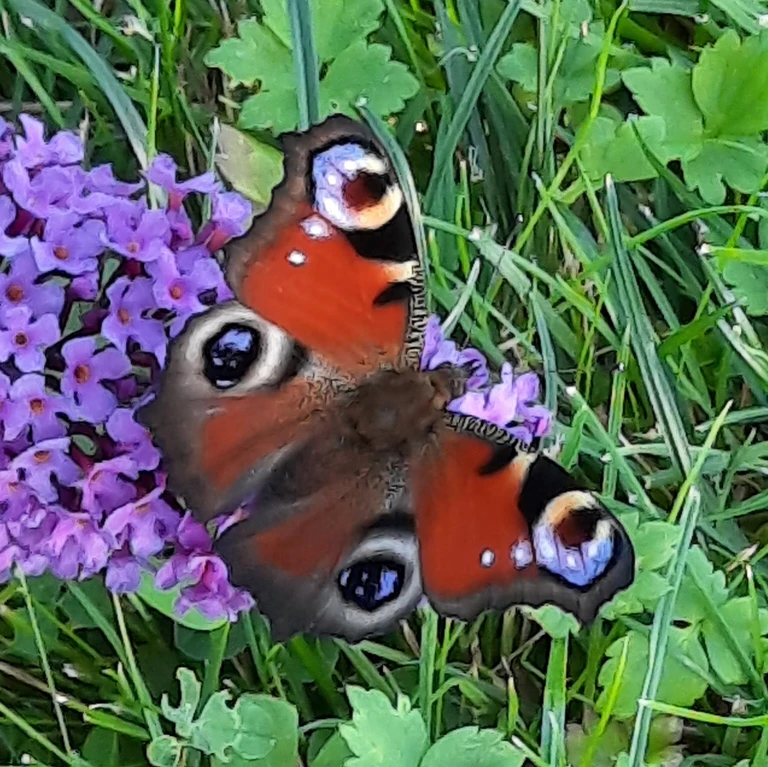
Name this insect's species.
Aglais io
